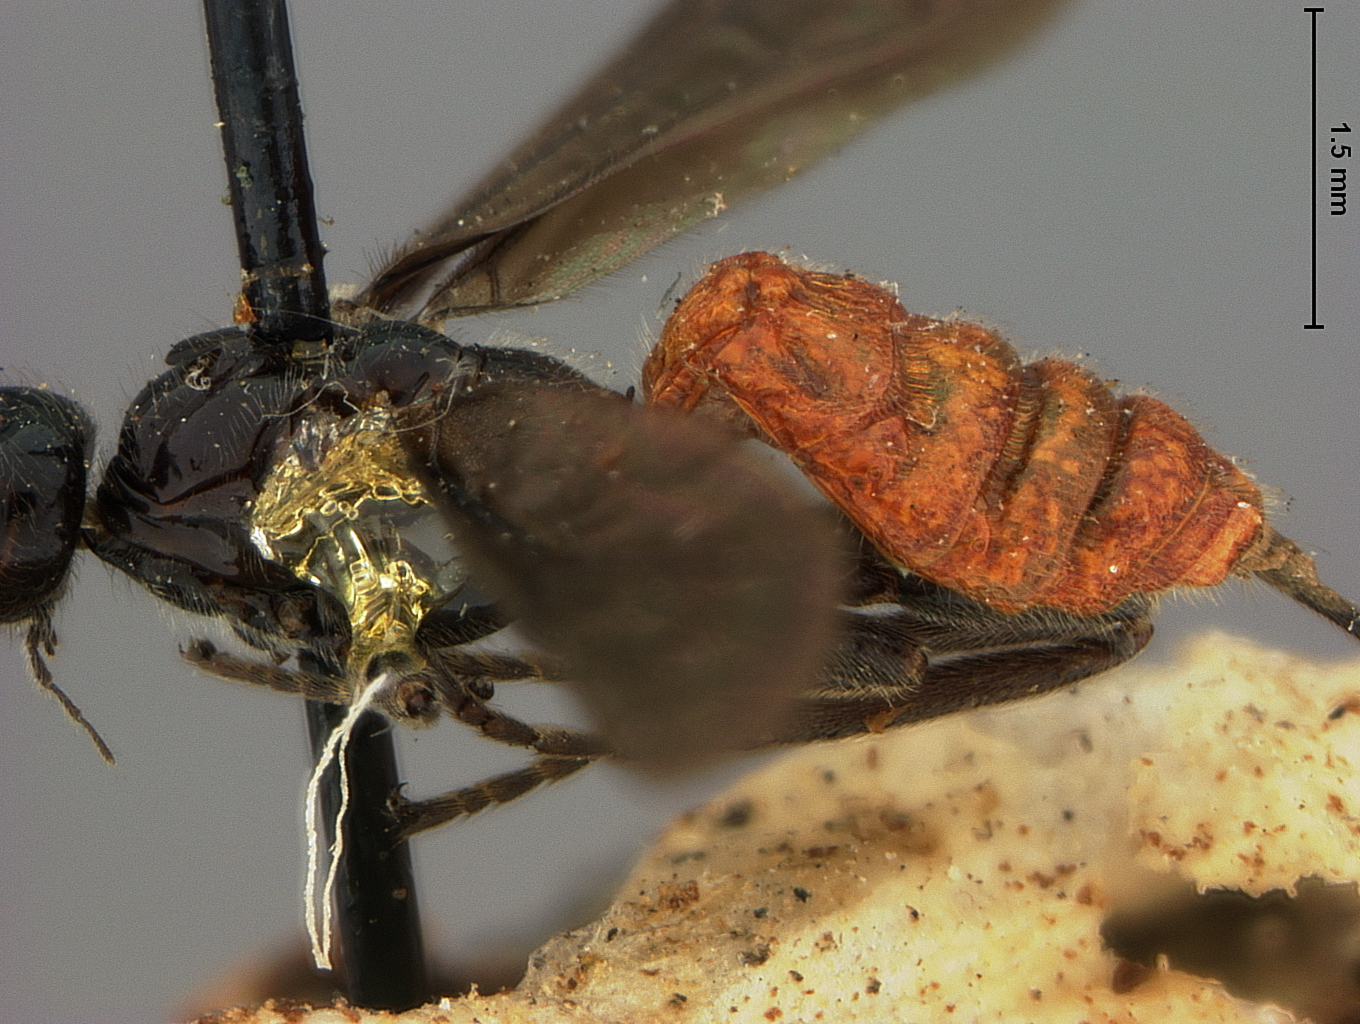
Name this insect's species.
Bracon agrili
